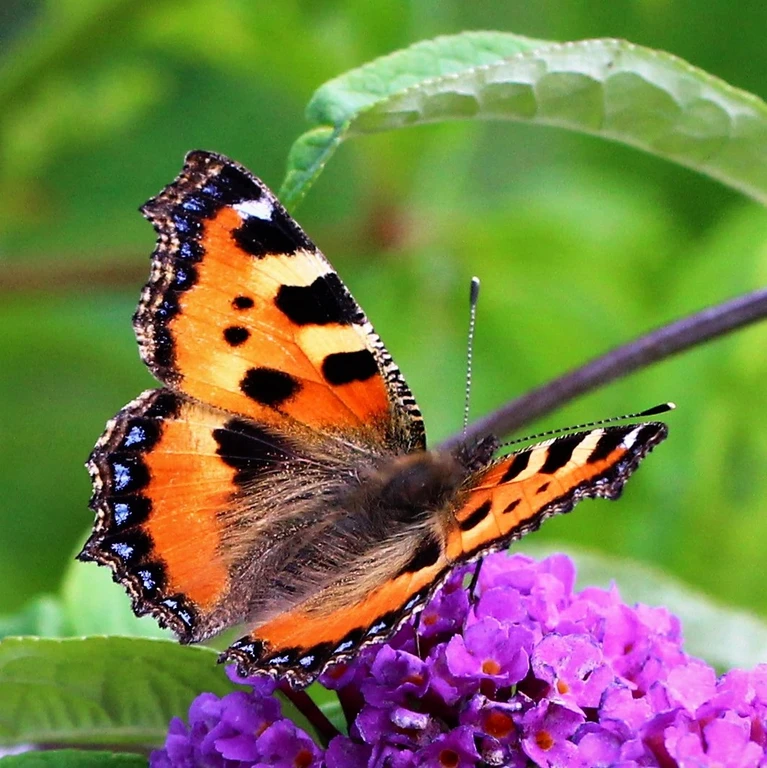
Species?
Aglais urticae
